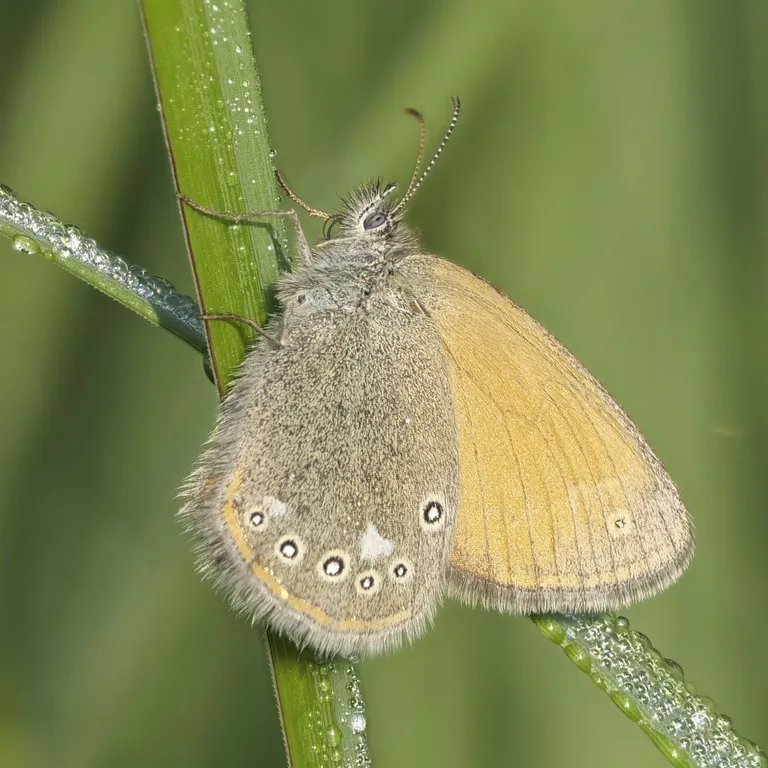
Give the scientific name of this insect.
Coenonympha glycerion (also Coenonympha iphis)
